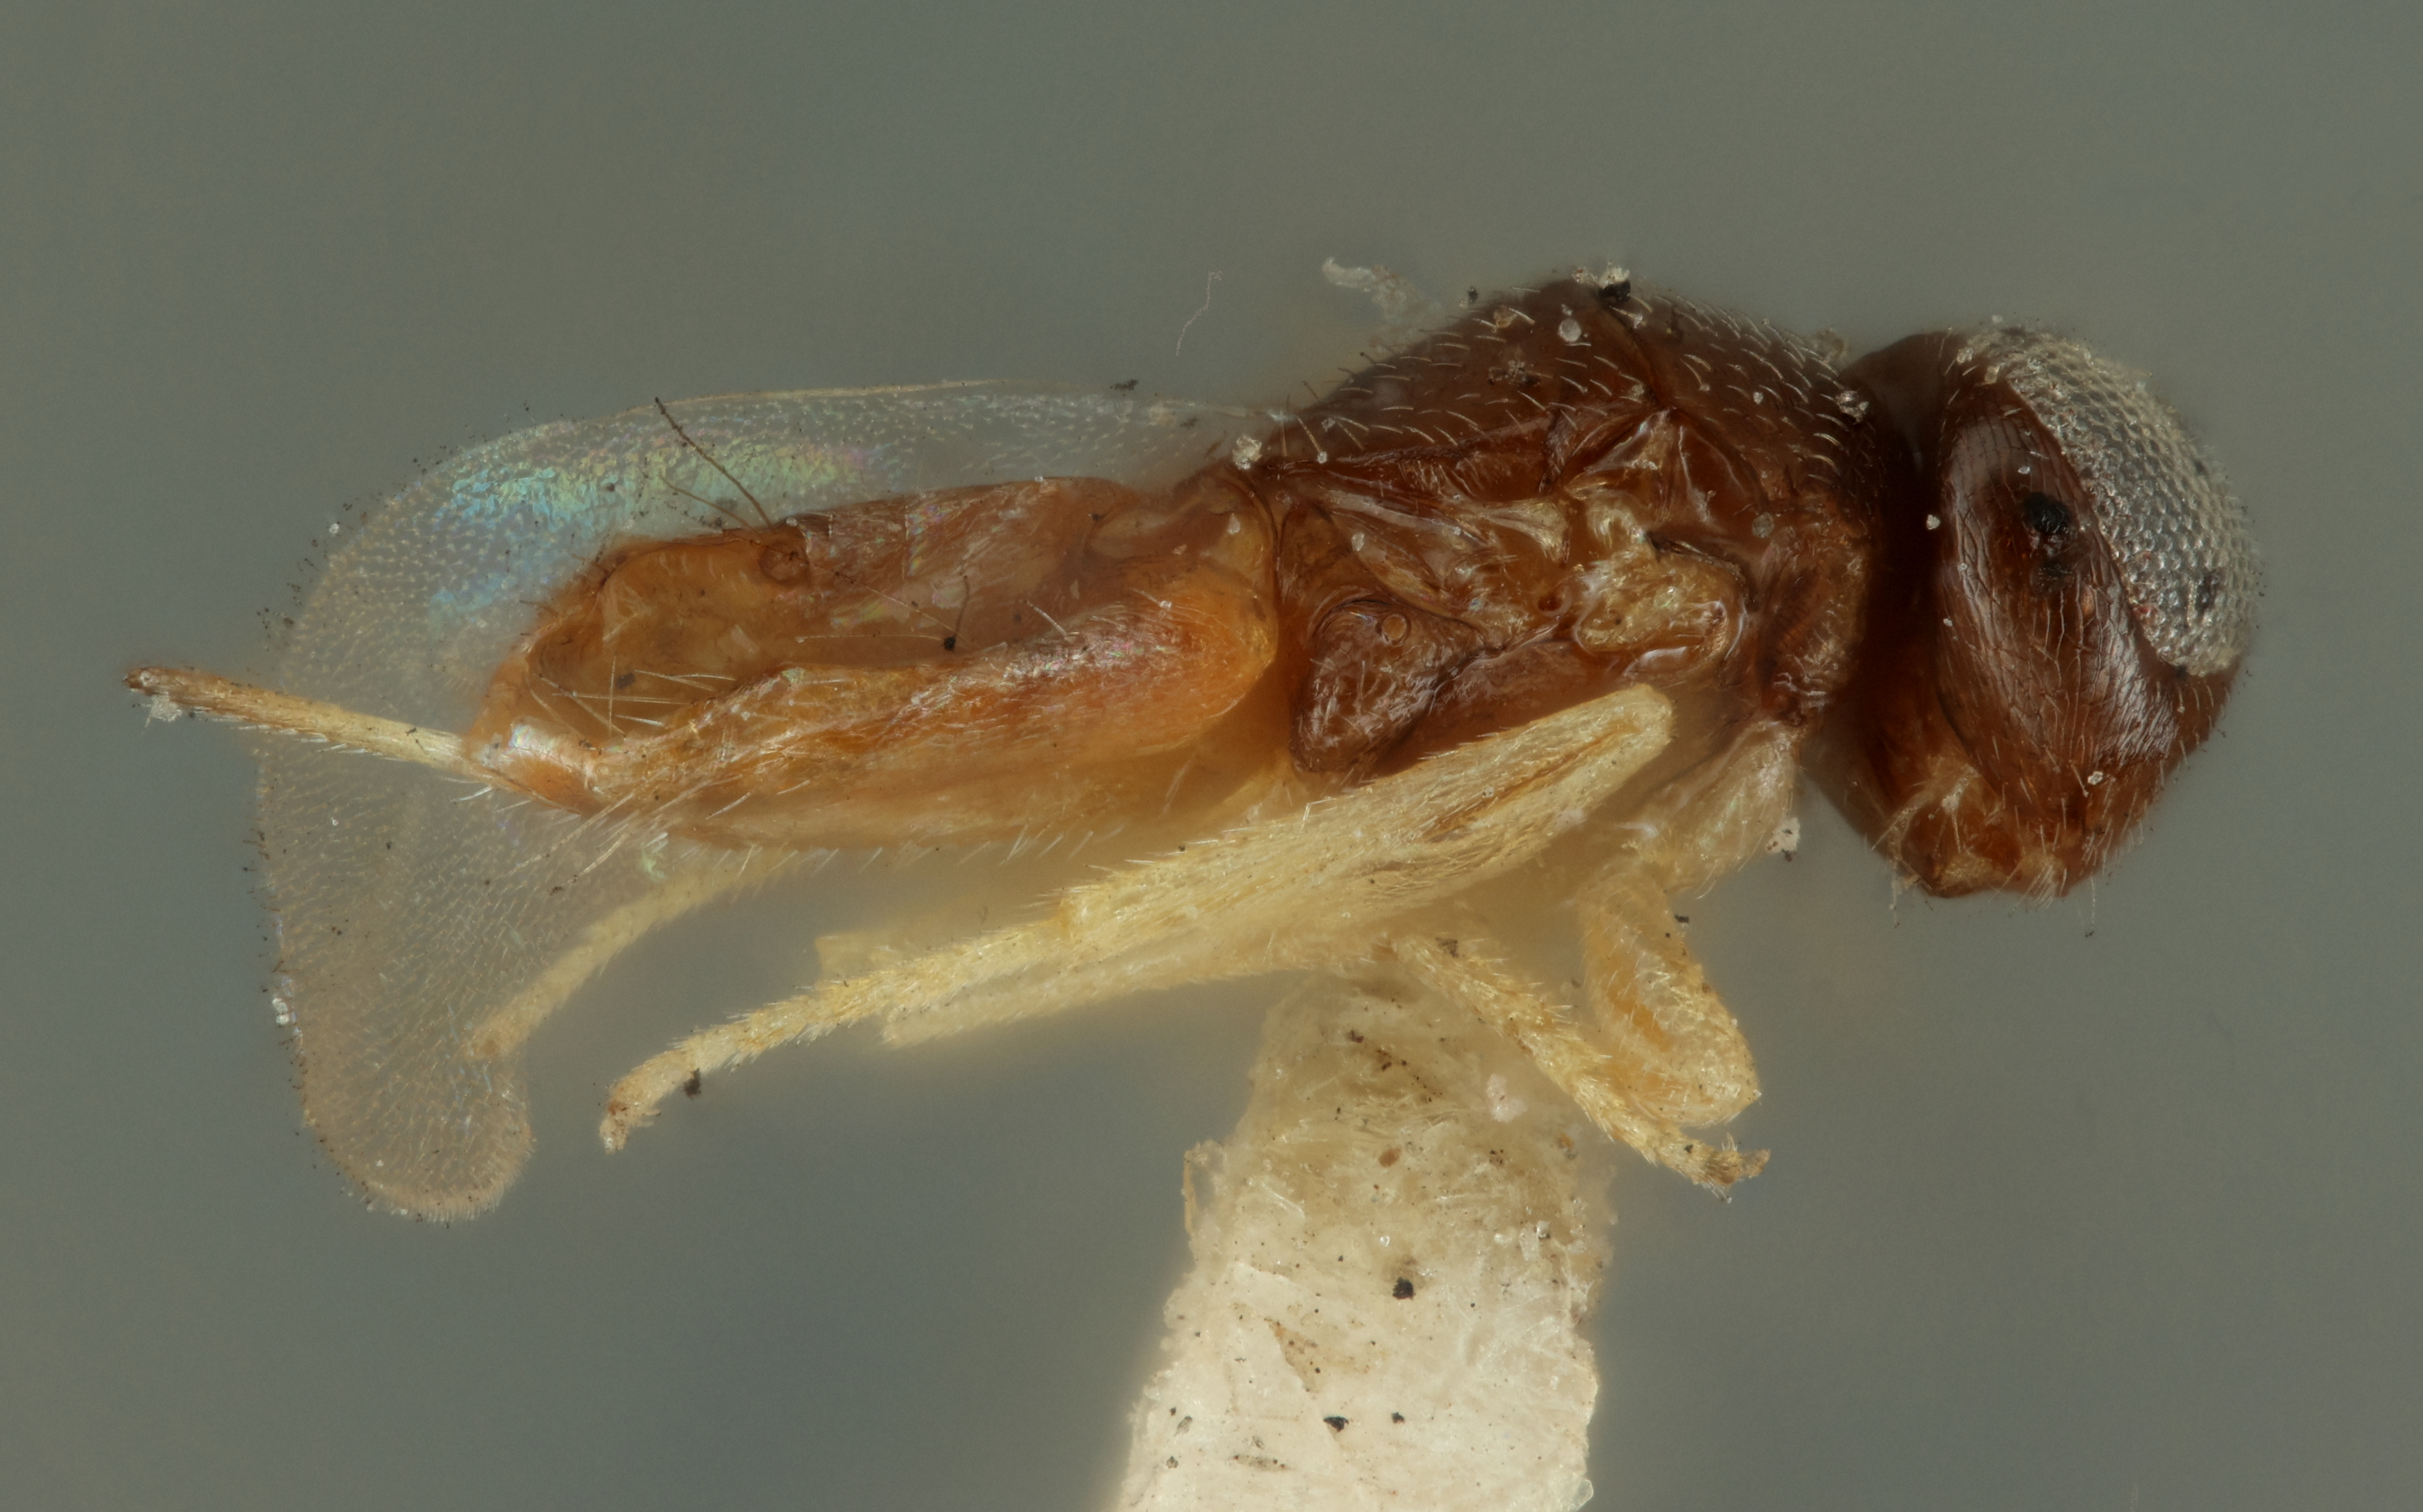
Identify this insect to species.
Bothriocraera flavipes
